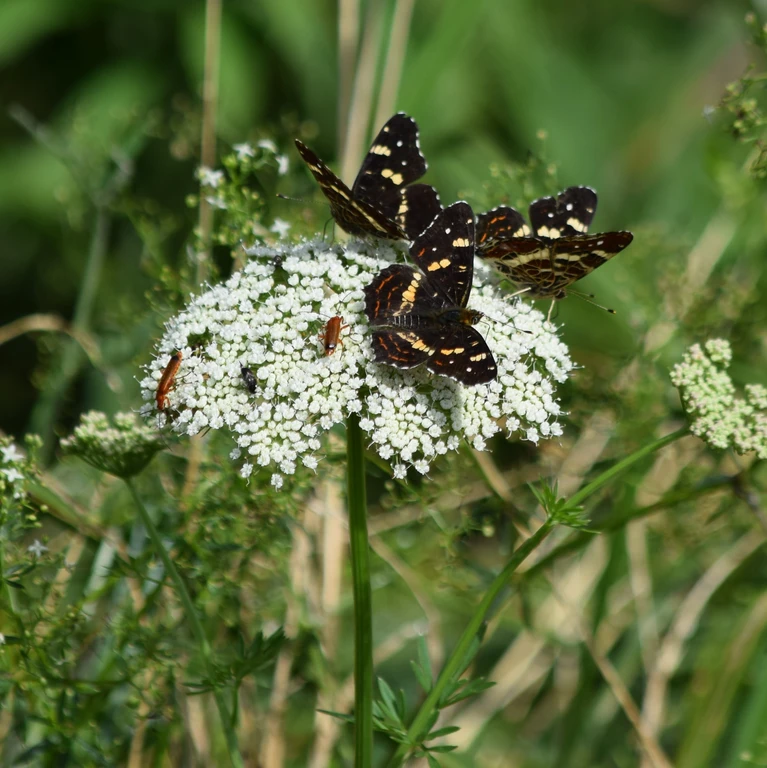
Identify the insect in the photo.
Araschnia levana
